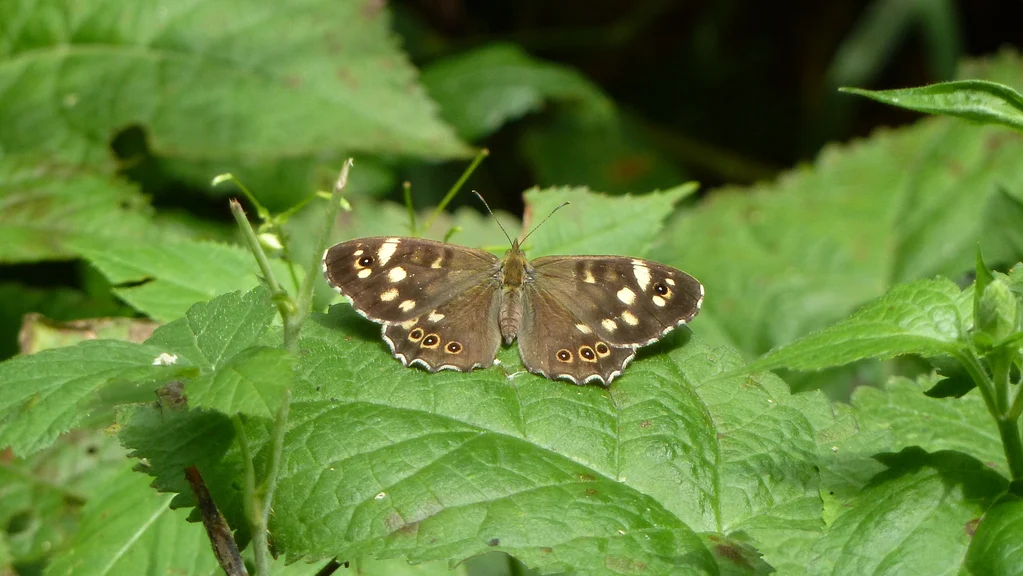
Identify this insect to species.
Pararge aegeria
